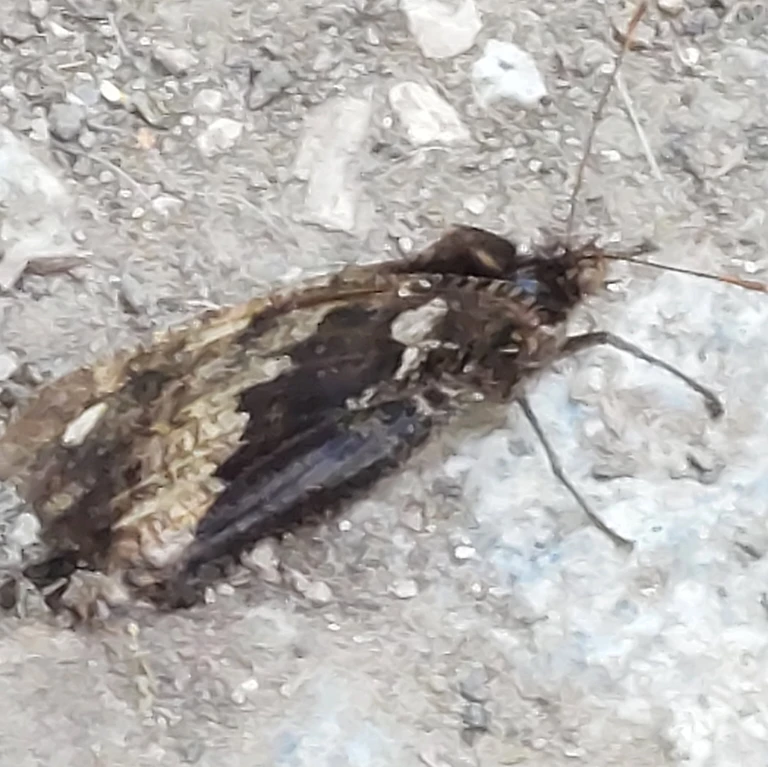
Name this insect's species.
Brintesia circe
